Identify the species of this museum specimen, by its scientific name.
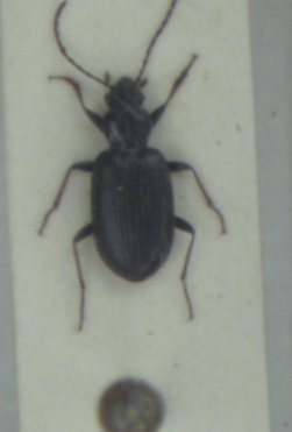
Bembidion atrocaeruleum
